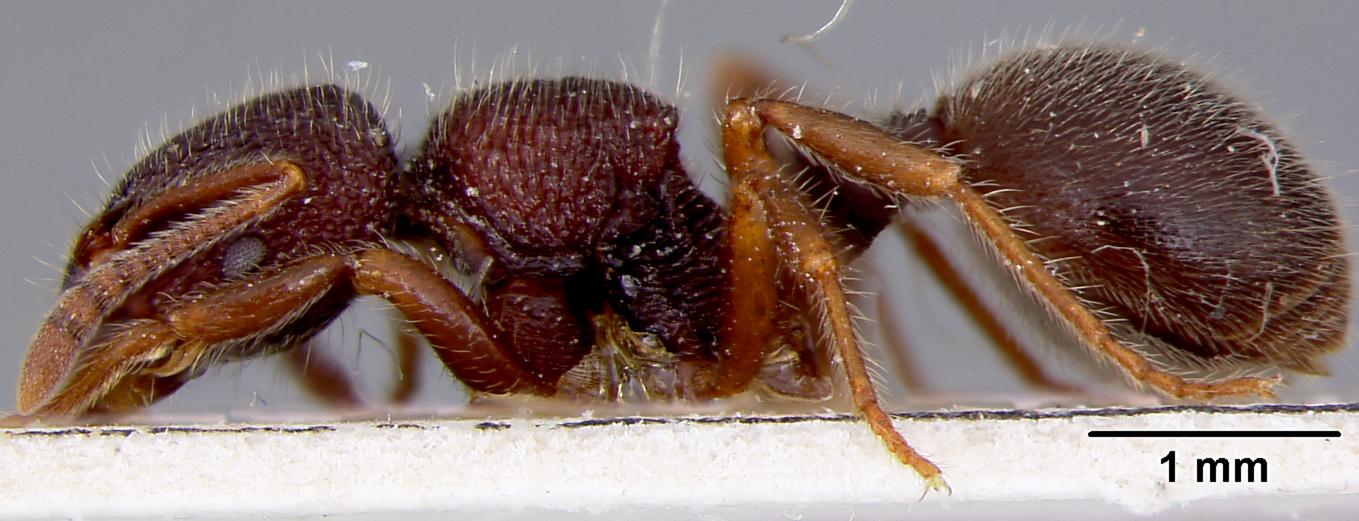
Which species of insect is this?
Promeranoplus rouxi
